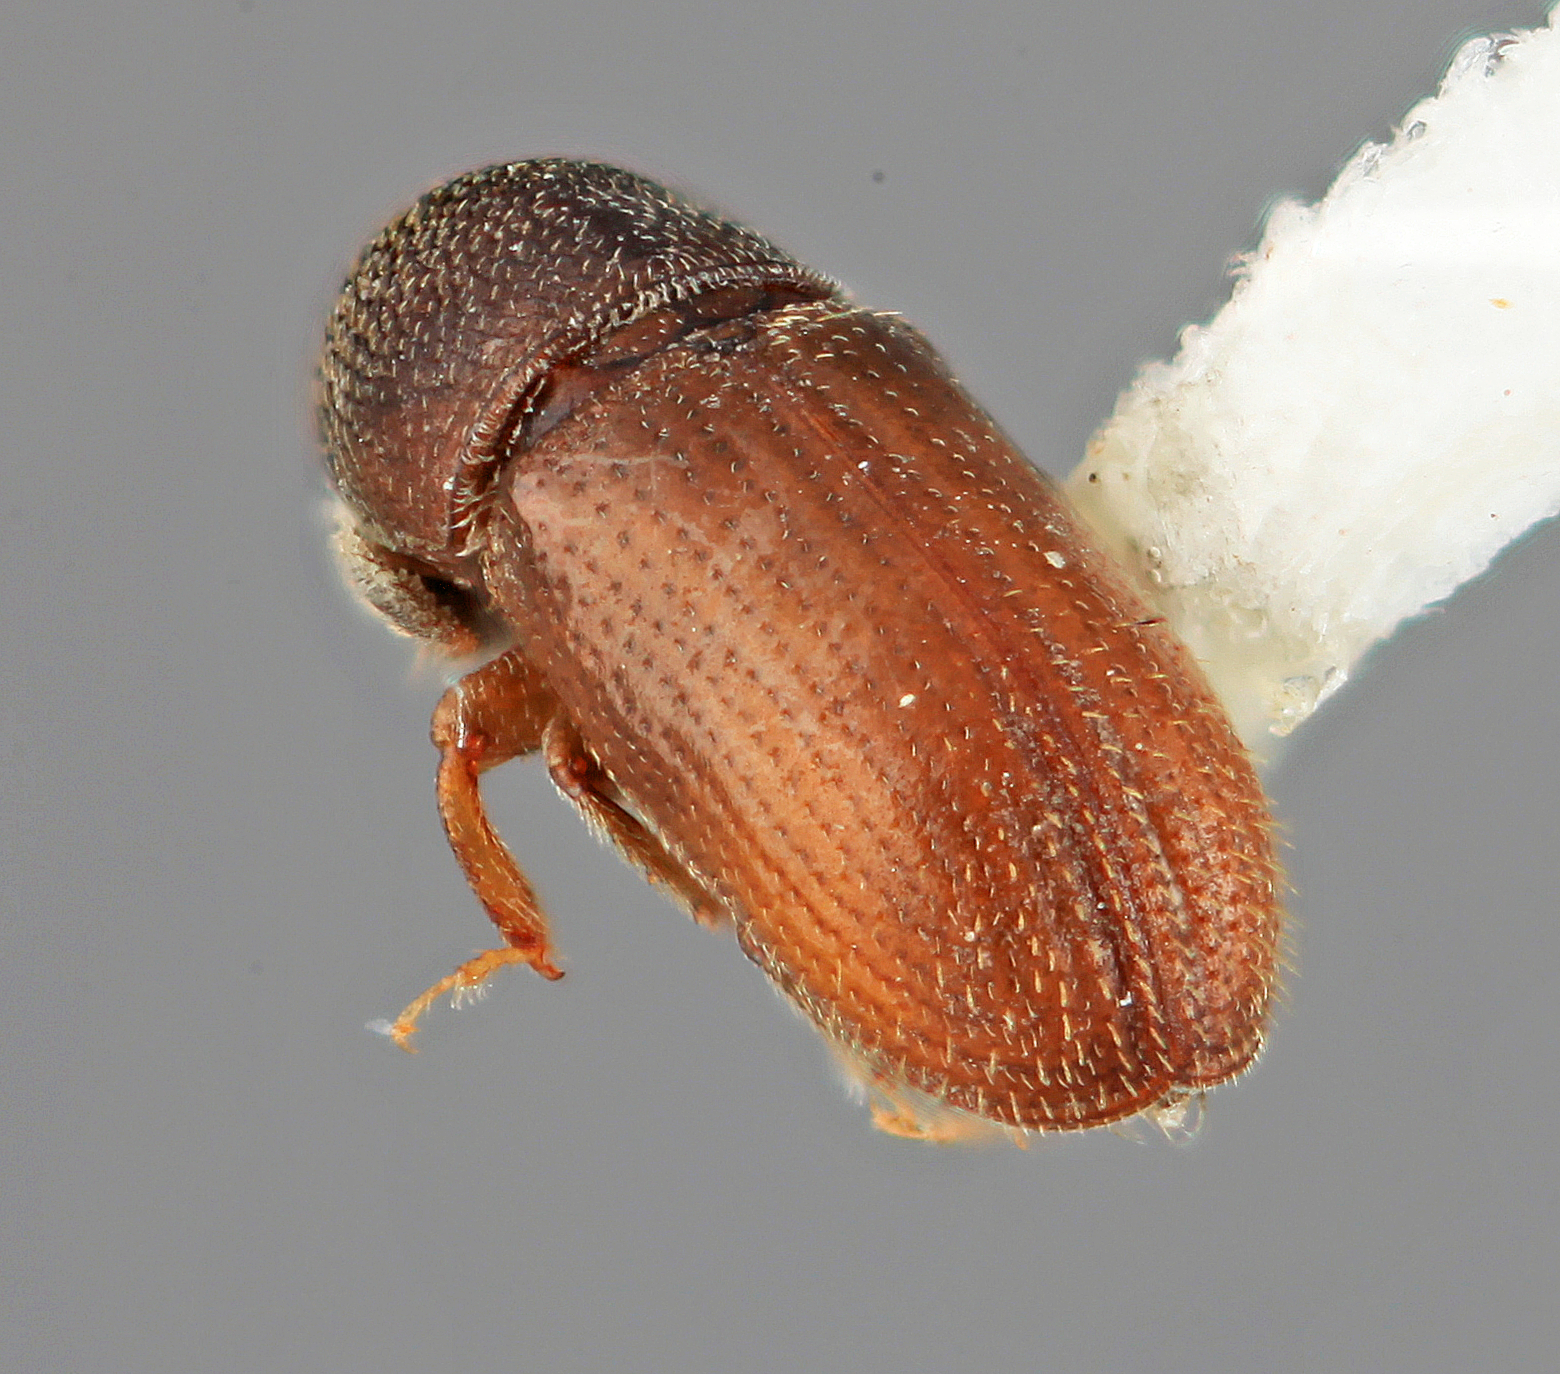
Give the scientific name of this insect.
Araptus andinus
